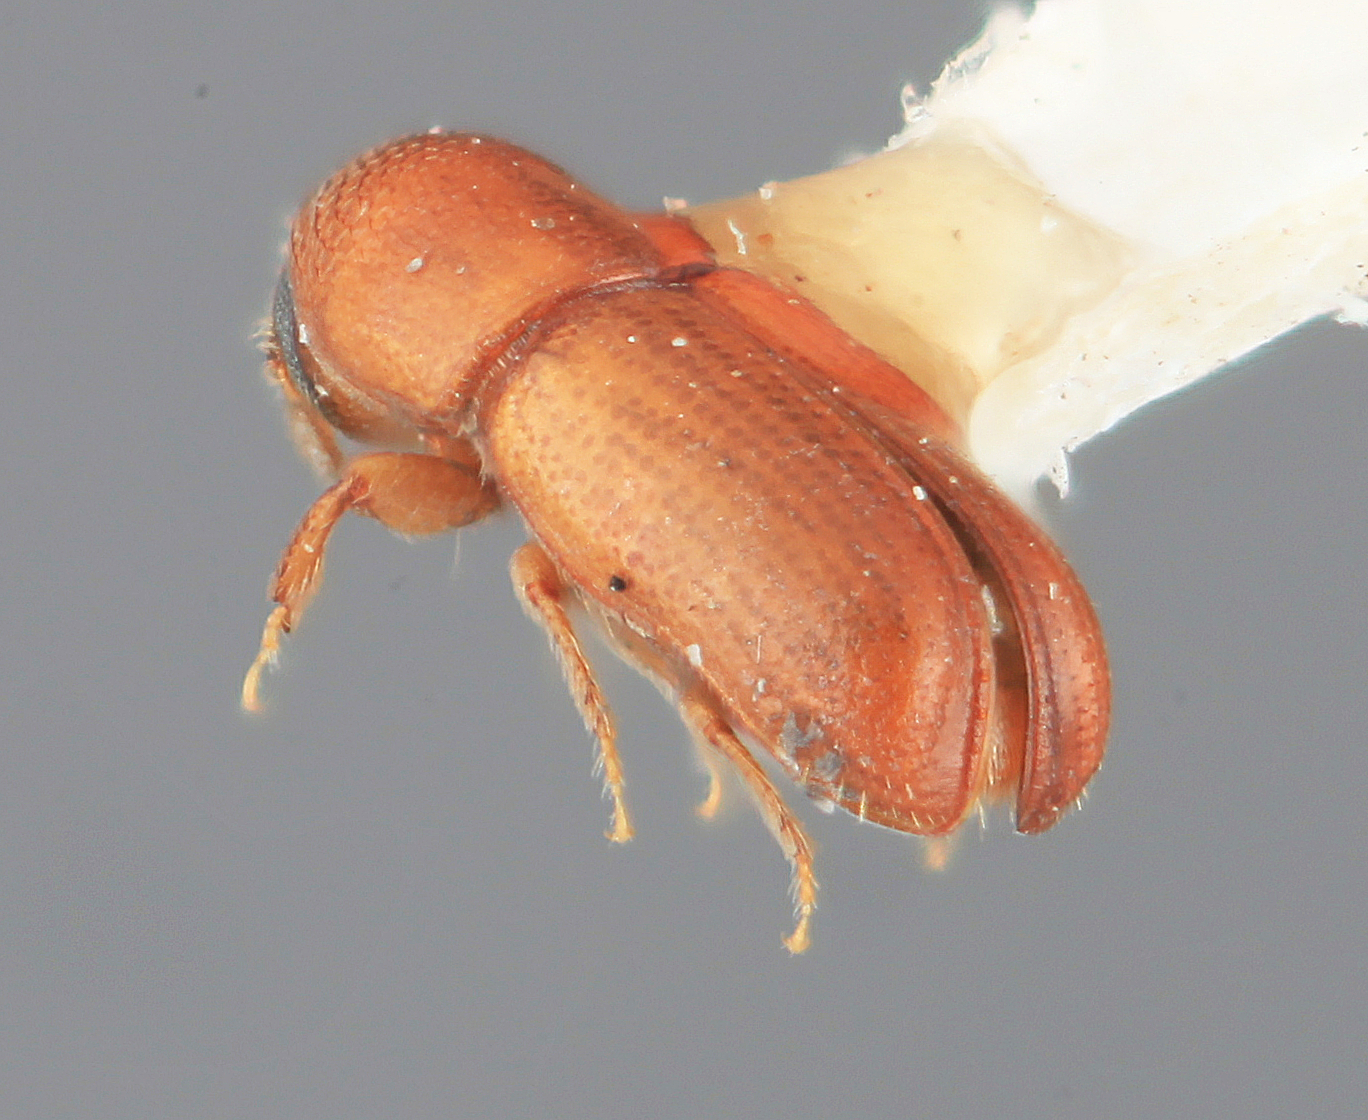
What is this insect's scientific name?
Araptus exigialis
